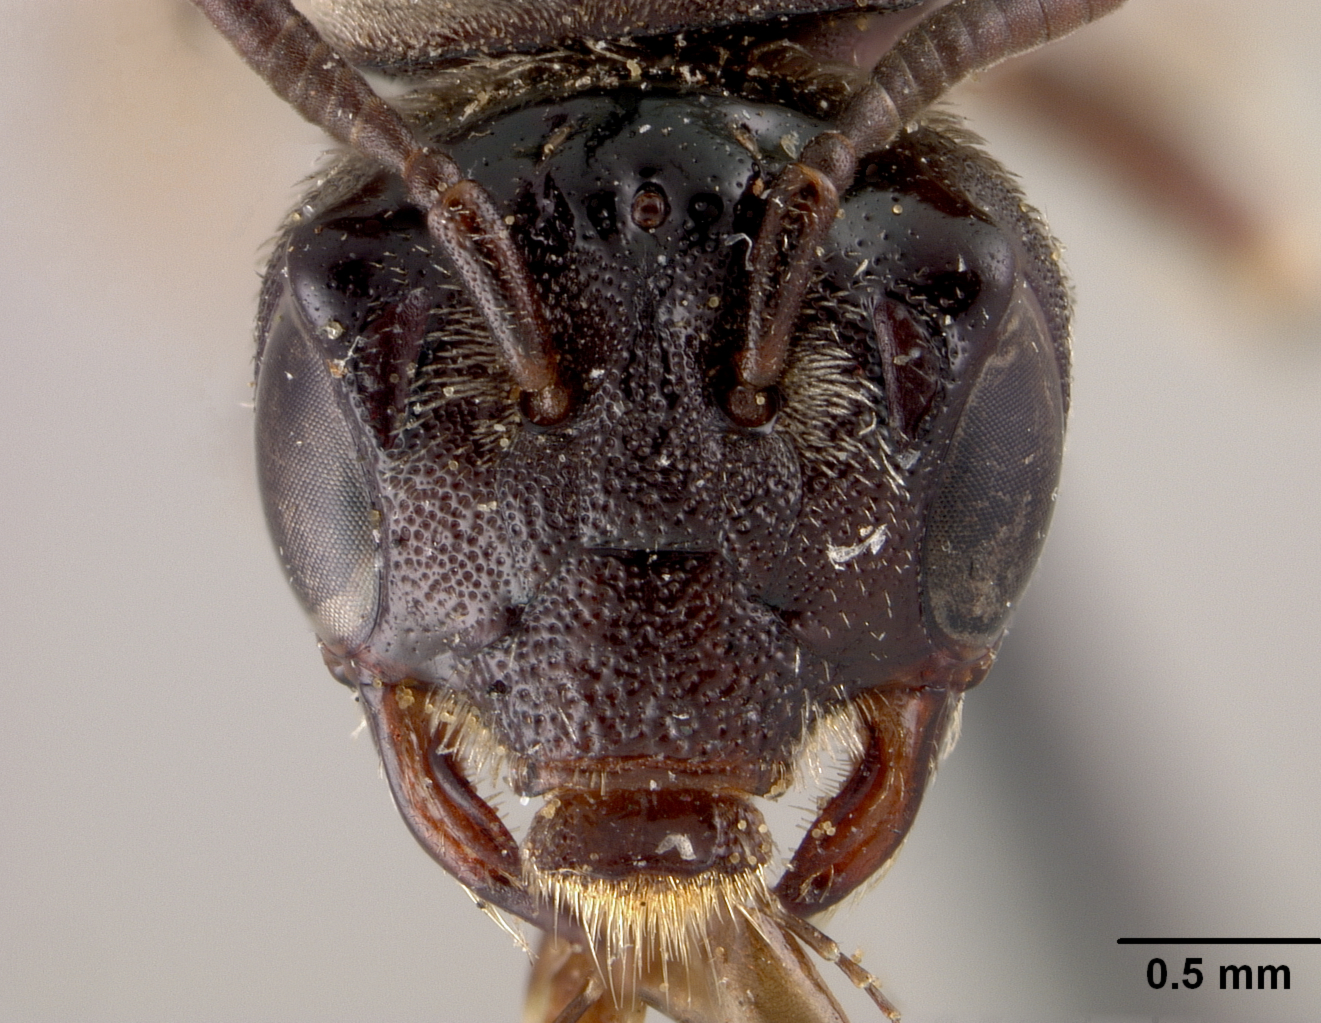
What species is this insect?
Pseudopanurgus timberlakei
